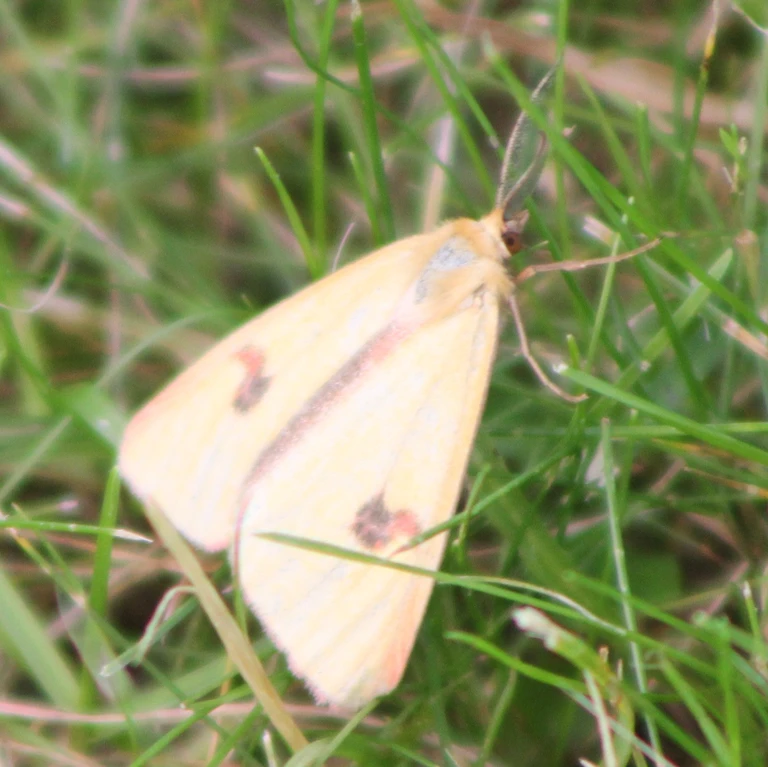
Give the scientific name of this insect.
Diacrisia sannio
